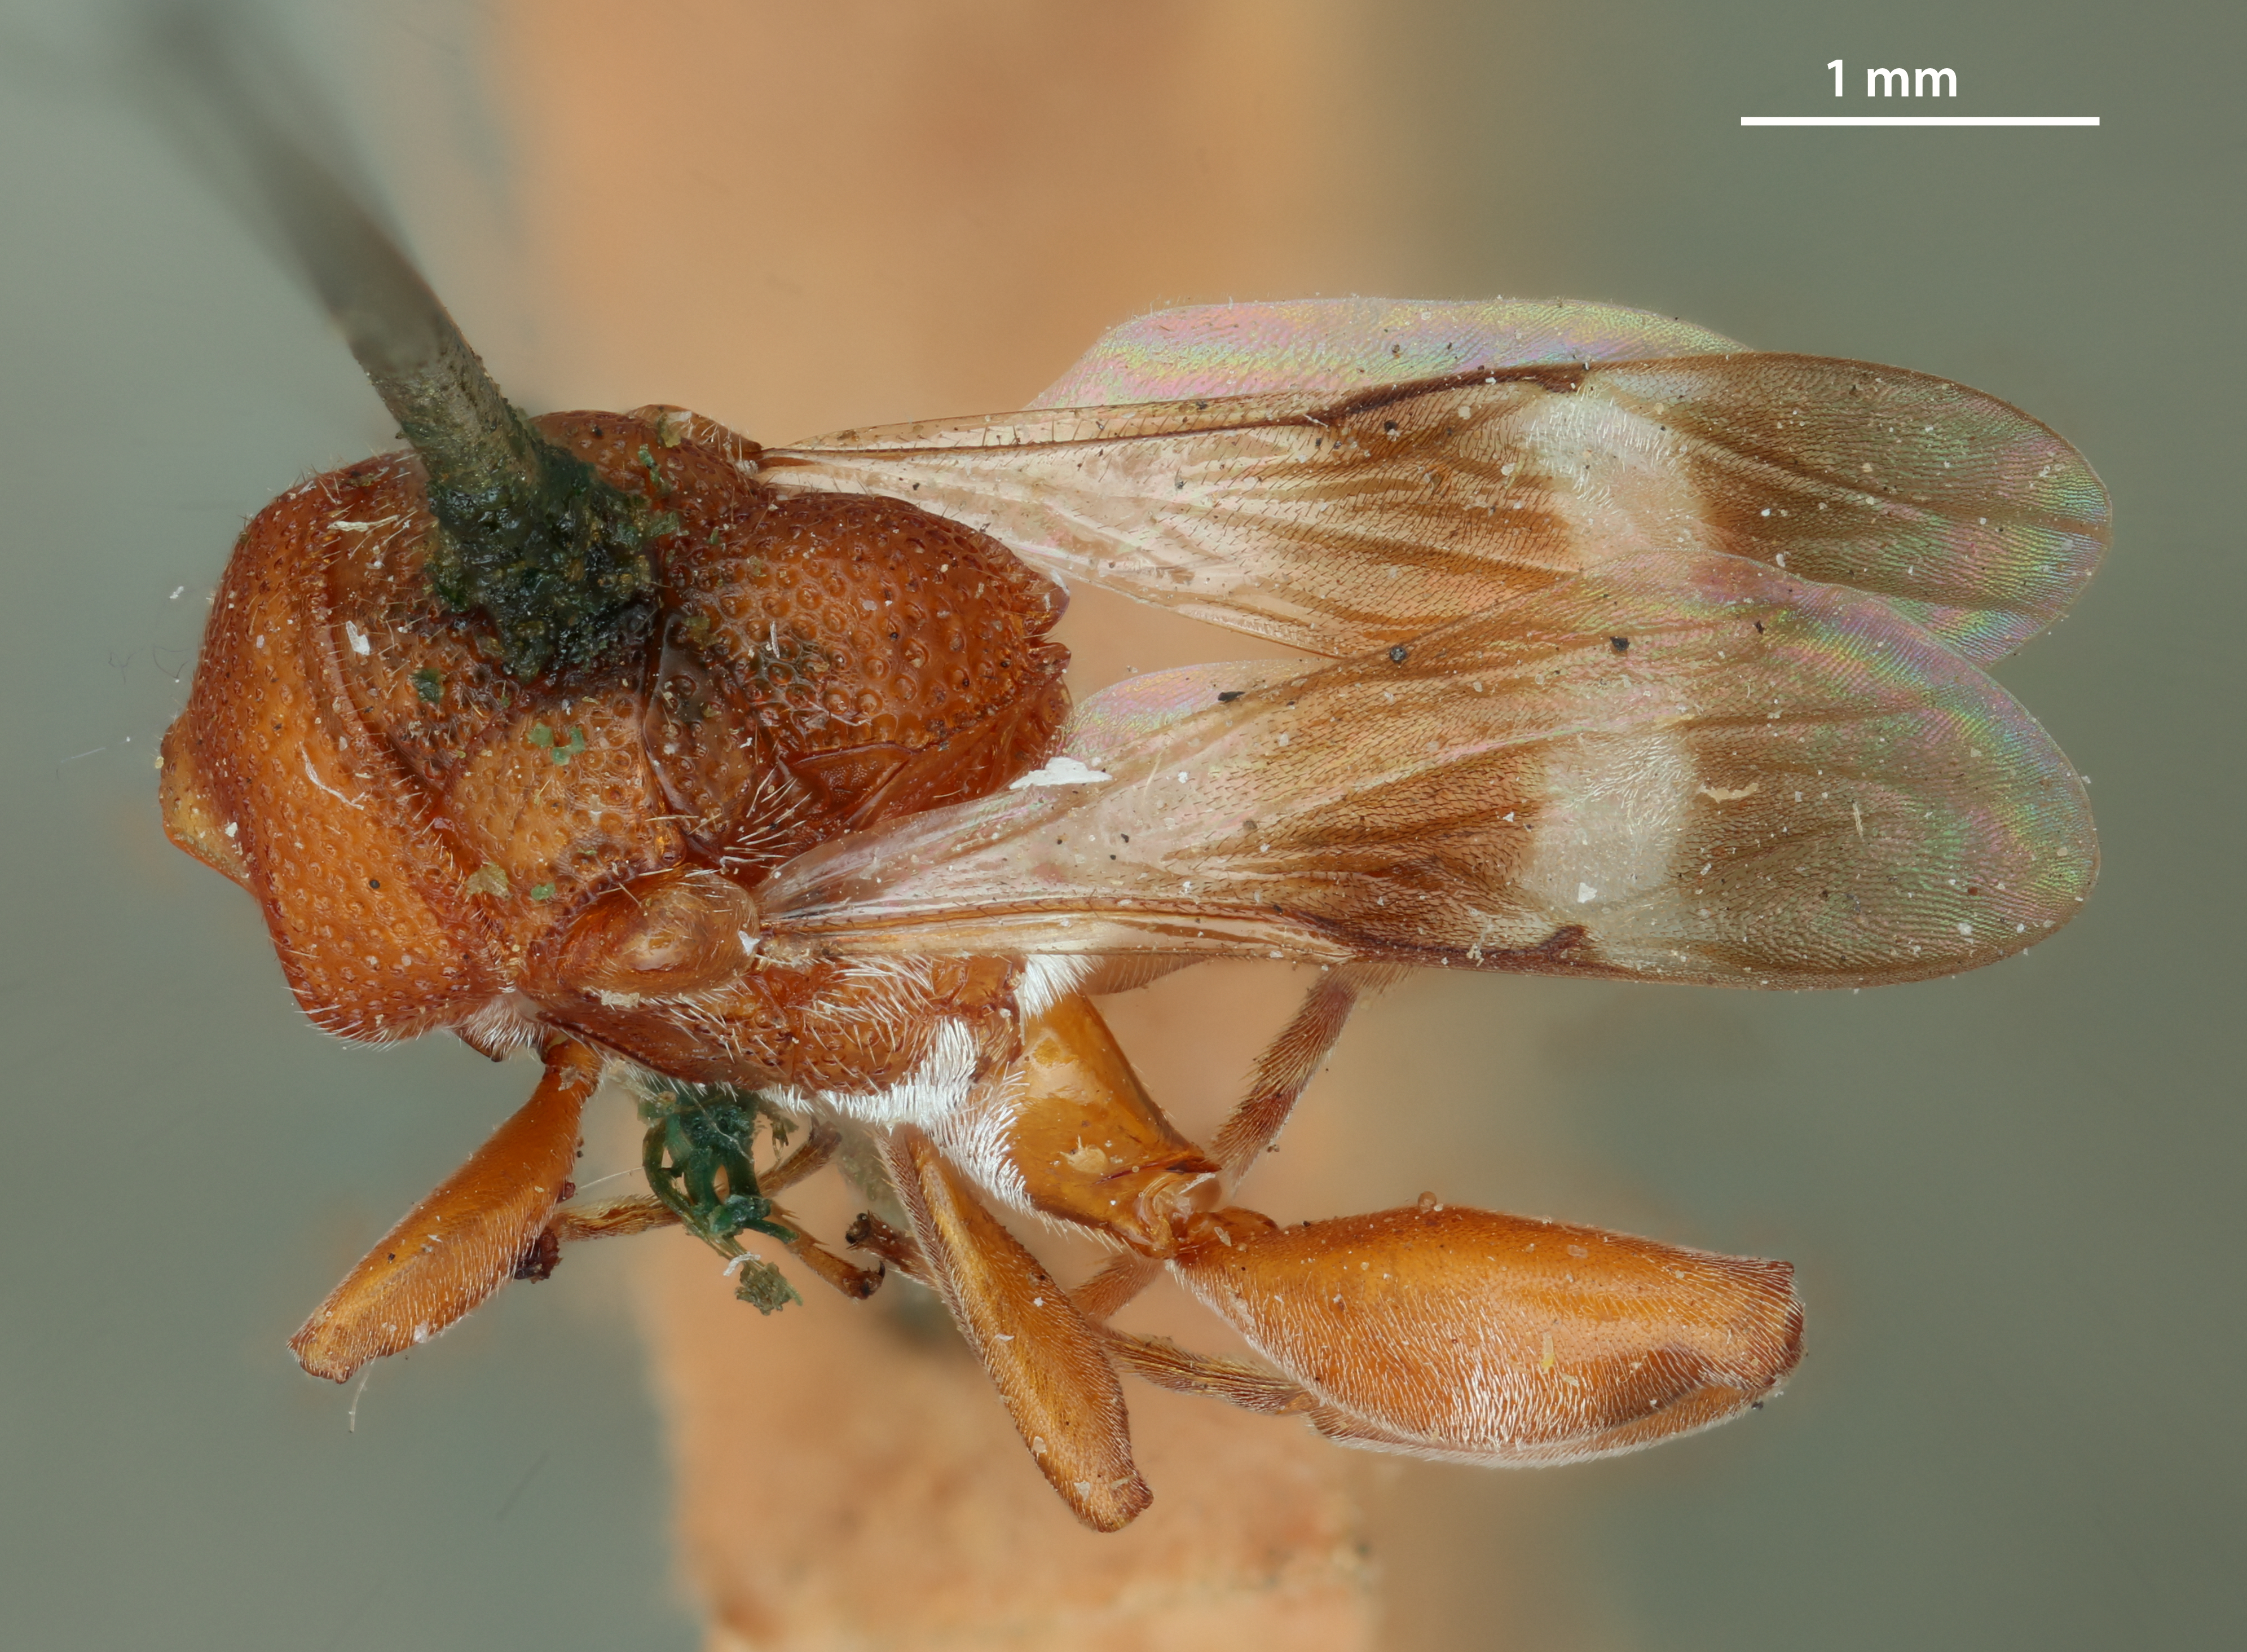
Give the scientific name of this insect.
Stomatocera rubra
